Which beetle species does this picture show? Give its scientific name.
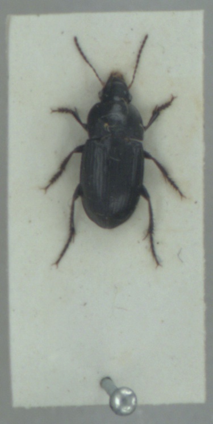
Harpalus anxius
